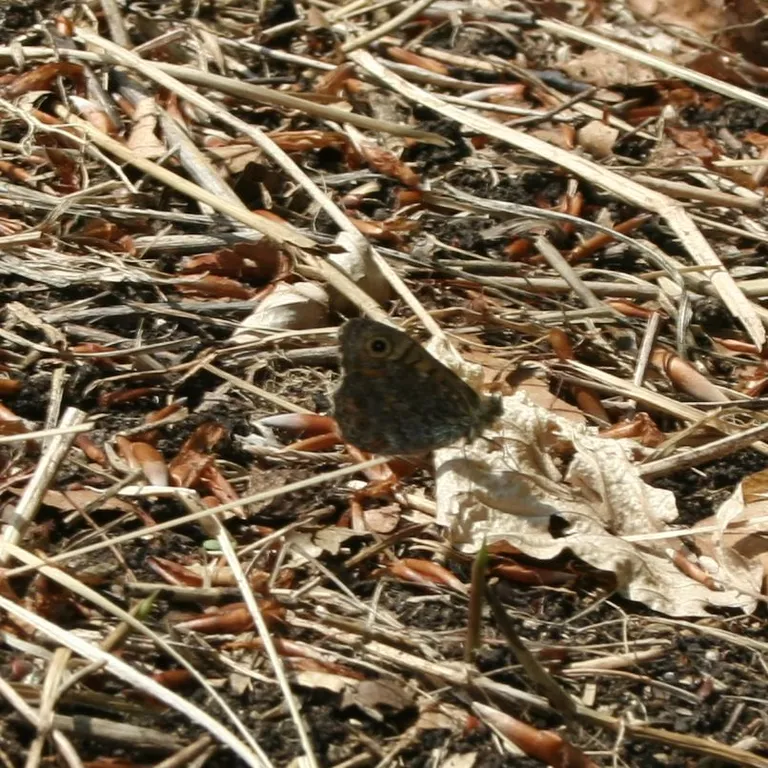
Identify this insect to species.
Lasiommata megera (also Pararge megera)
